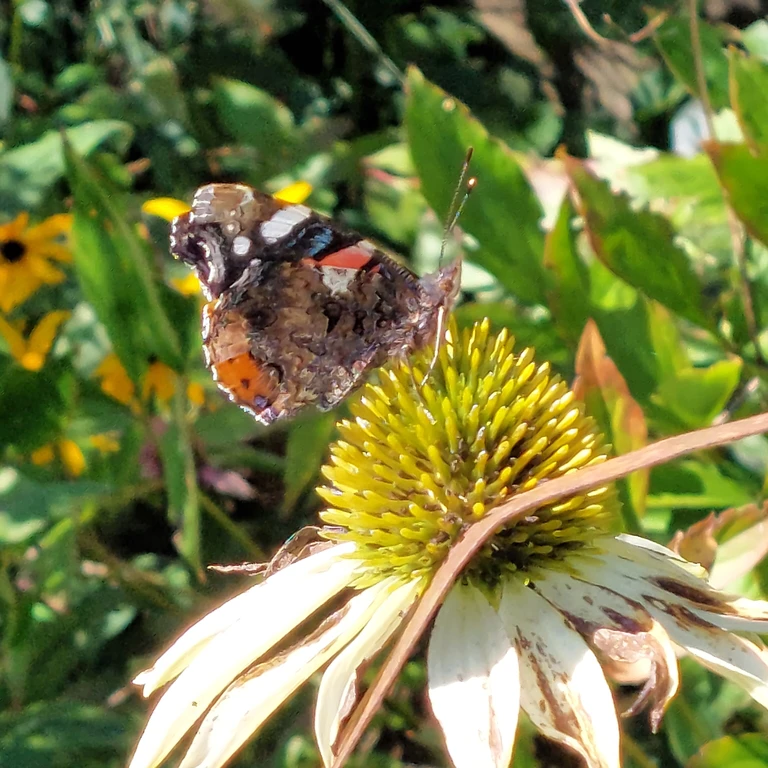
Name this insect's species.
Vanessa atalanta
